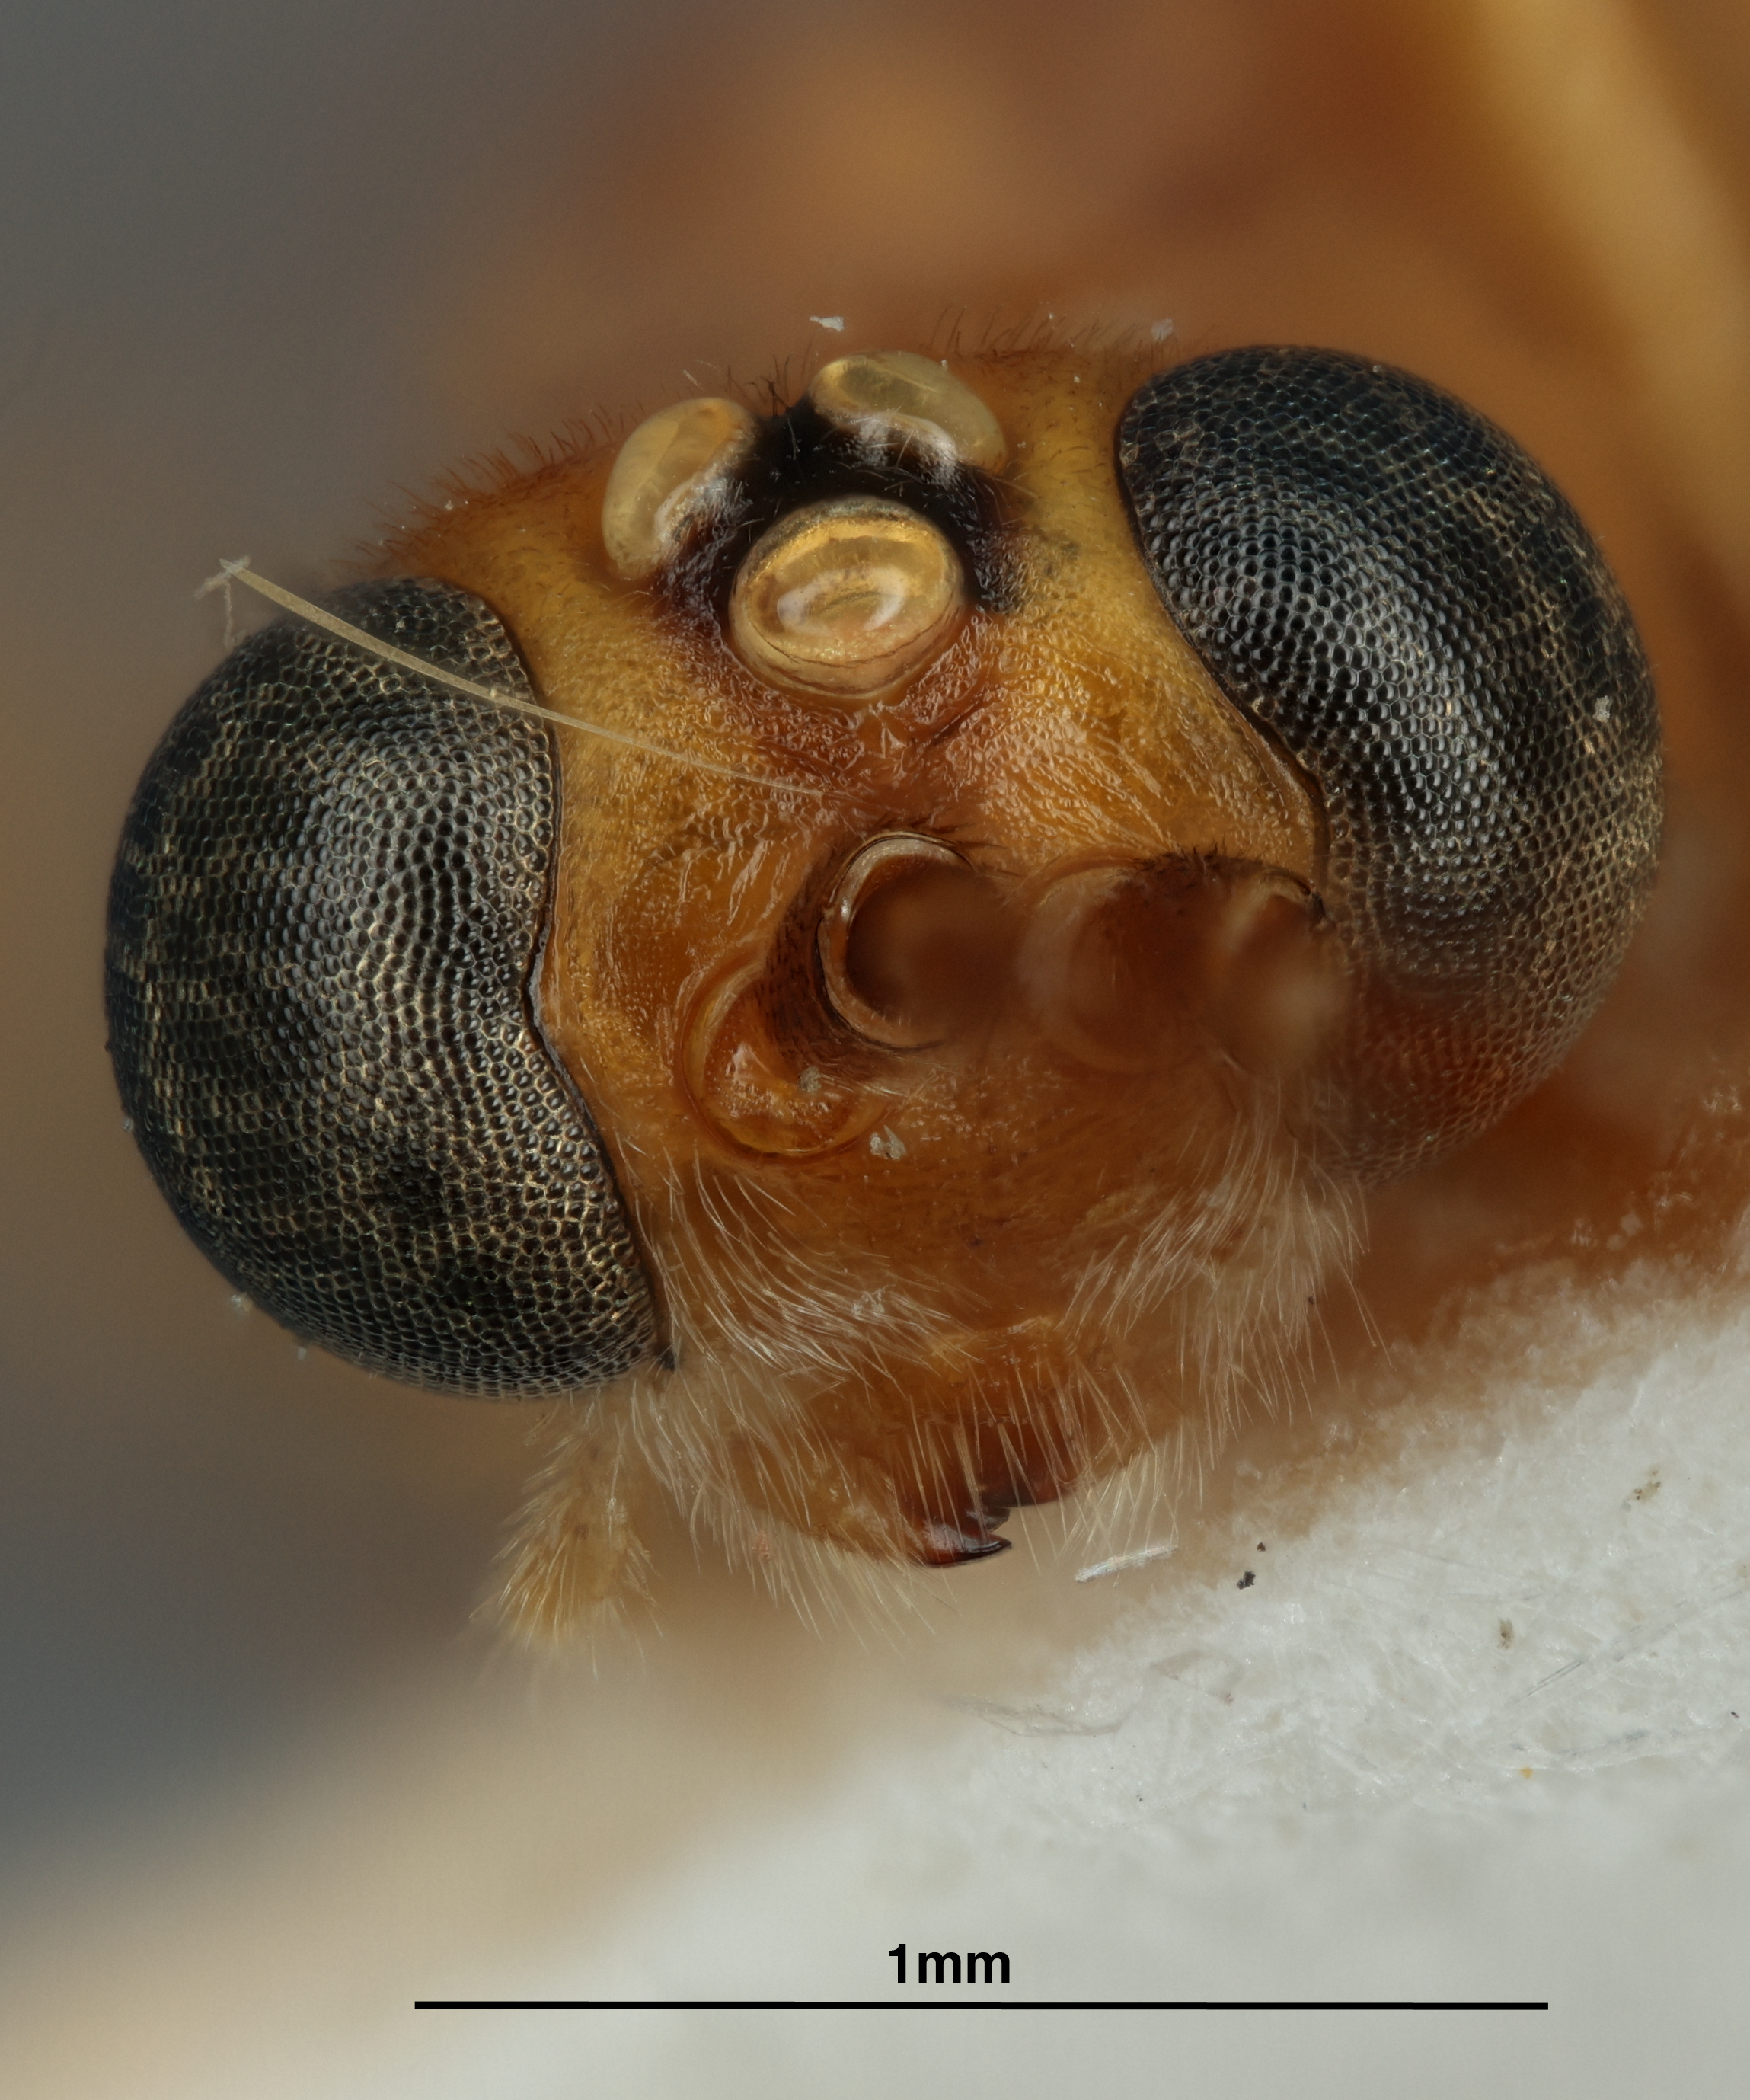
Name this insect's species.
Rogas indiscretus
